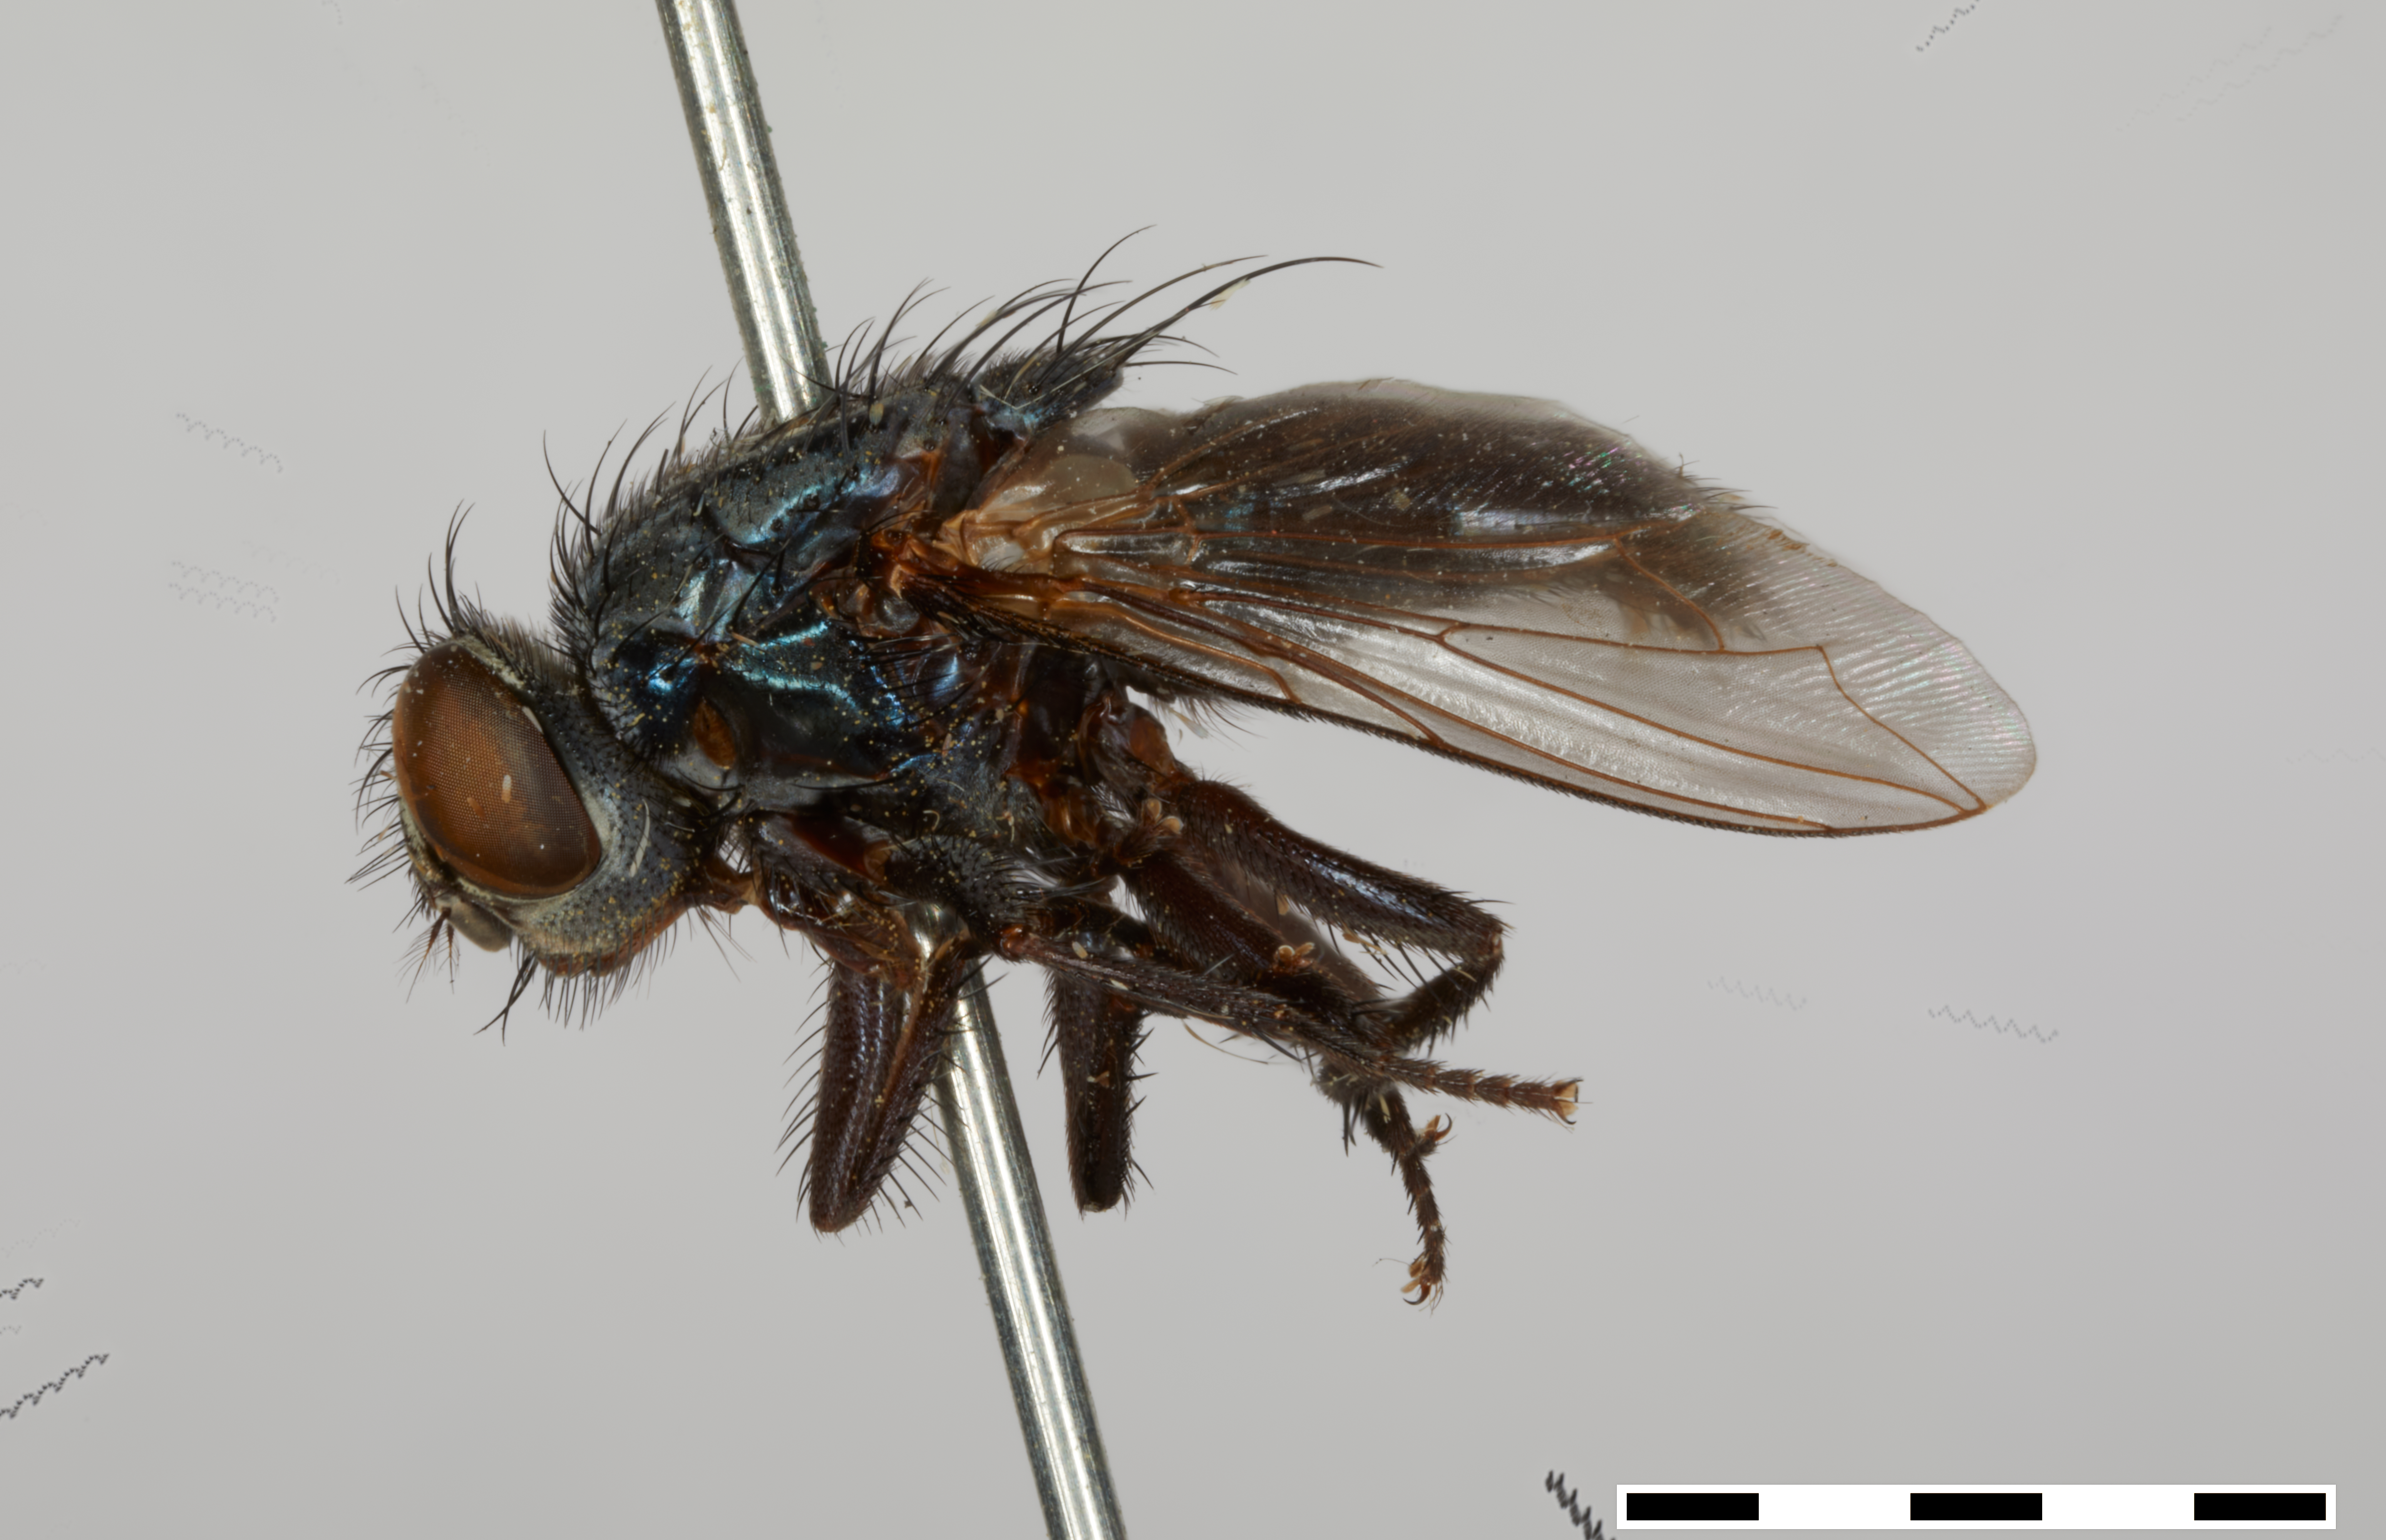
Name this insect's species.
Phormia metallica
